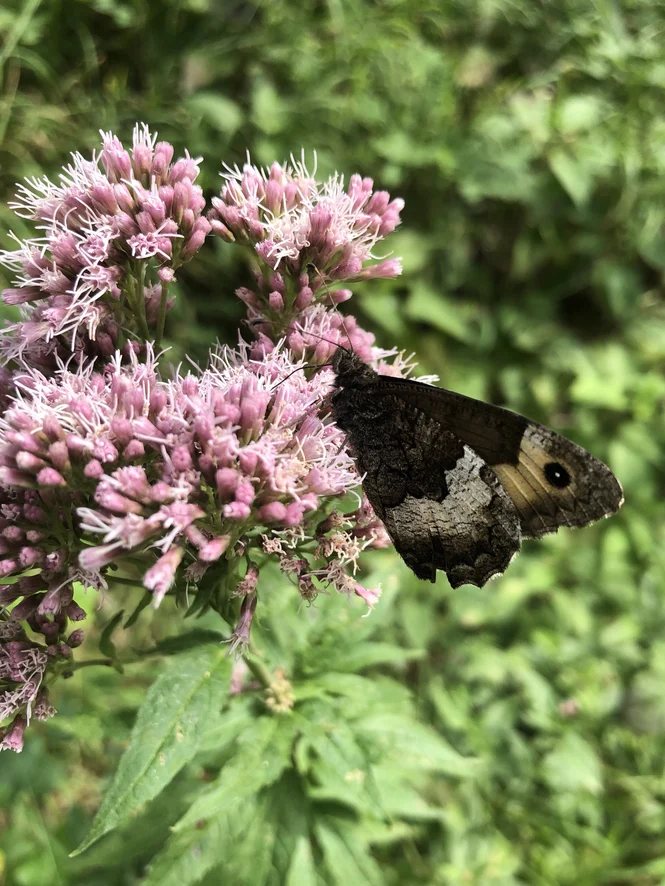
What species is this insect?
Hipparchia alcyone
